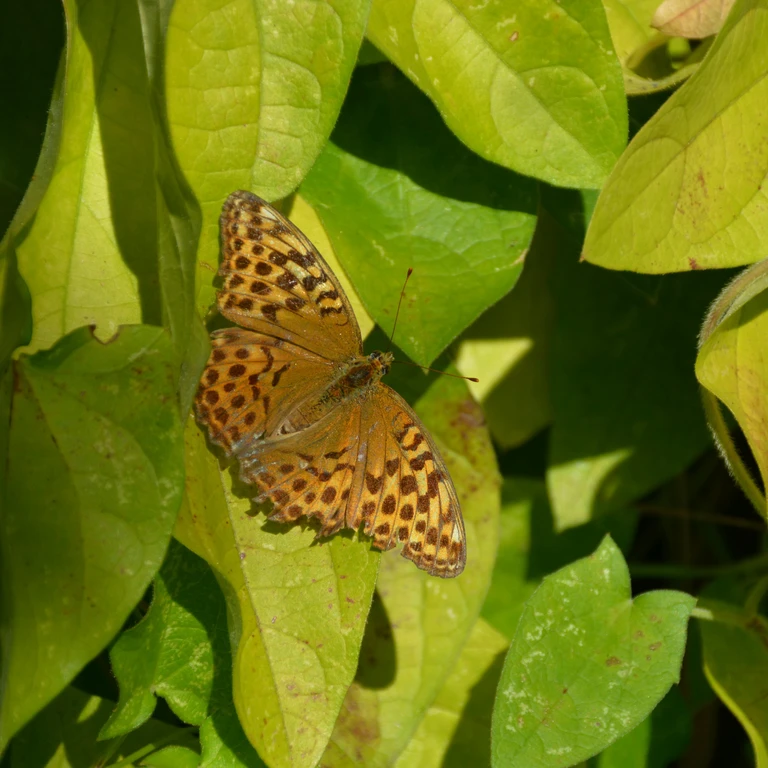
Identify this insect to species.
Argynnis paphia
